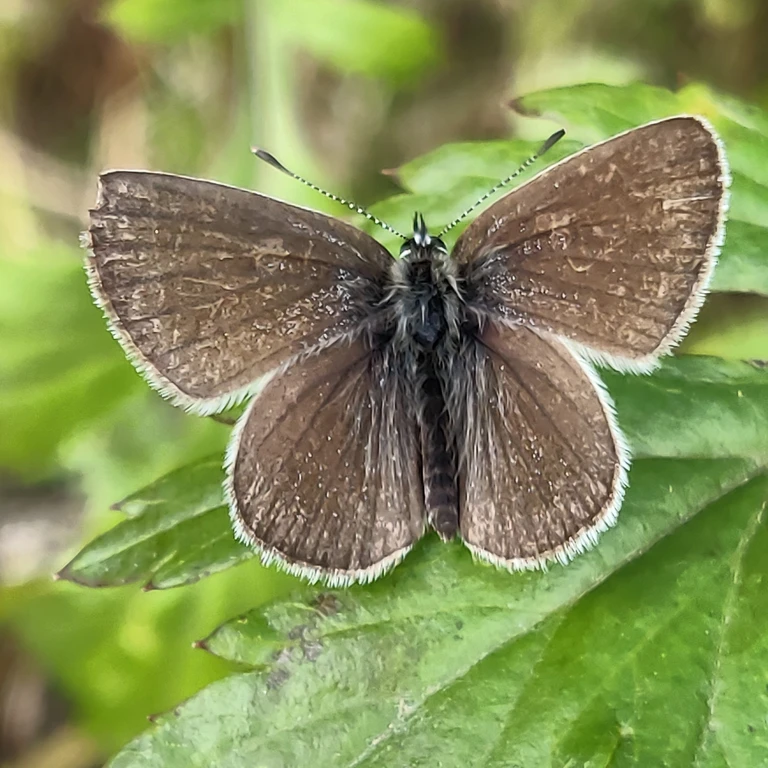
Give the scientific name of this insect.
Cupido minimus
